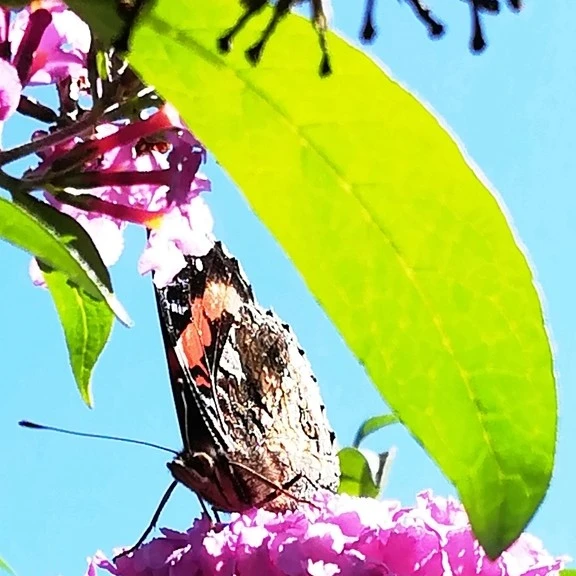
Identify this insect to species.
Vanessa atalanta
